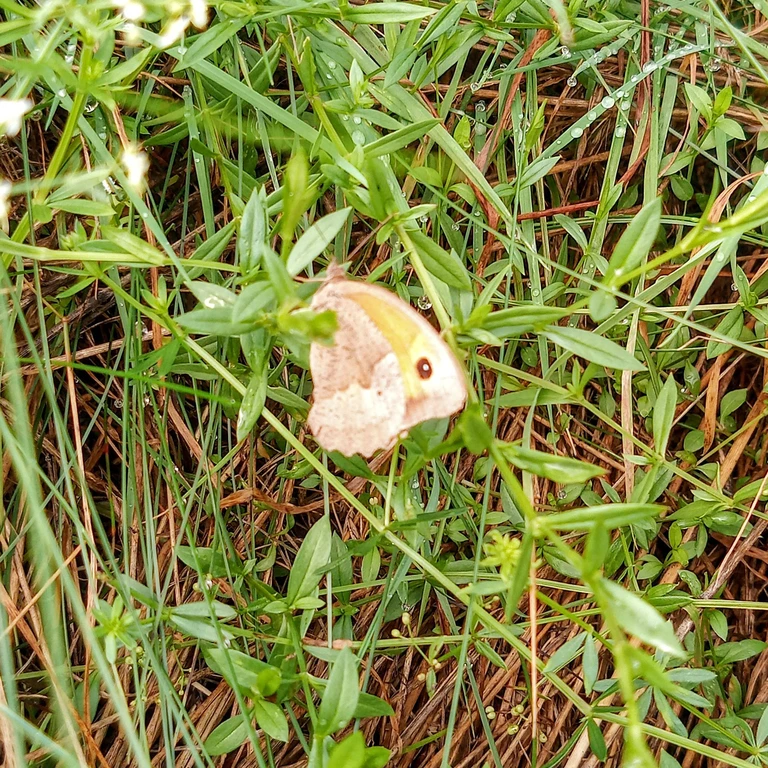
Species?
Maniola jurtina
